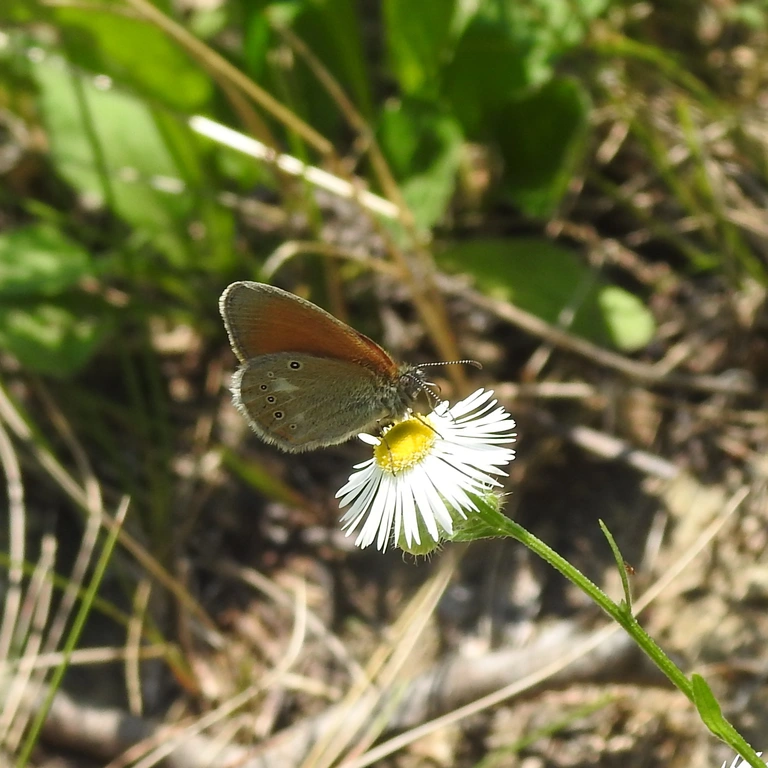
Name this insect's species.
Coenonympha glycerion (also Coenonympha iphis)
